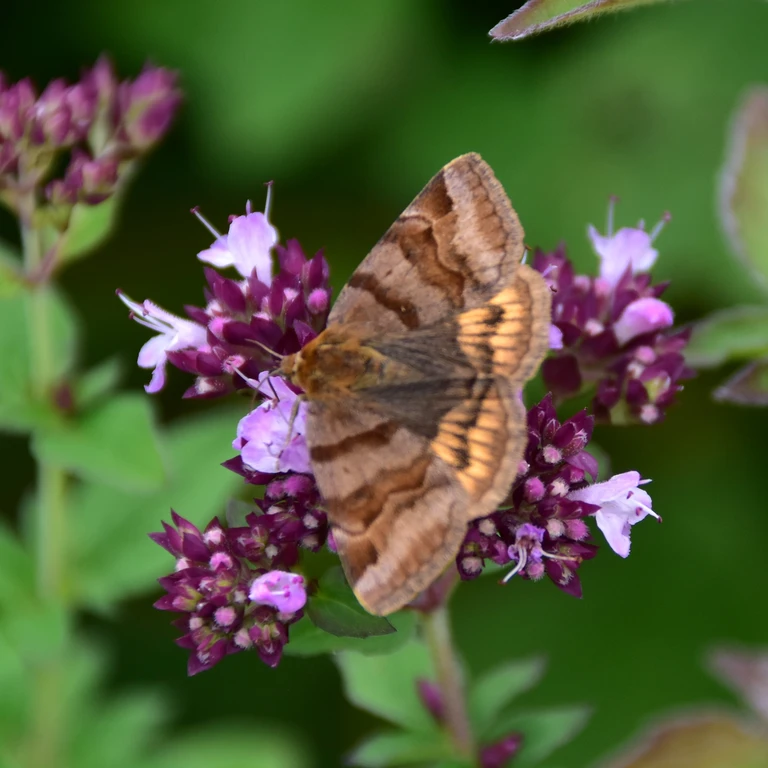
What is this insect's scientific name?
Euclidia glyphica
